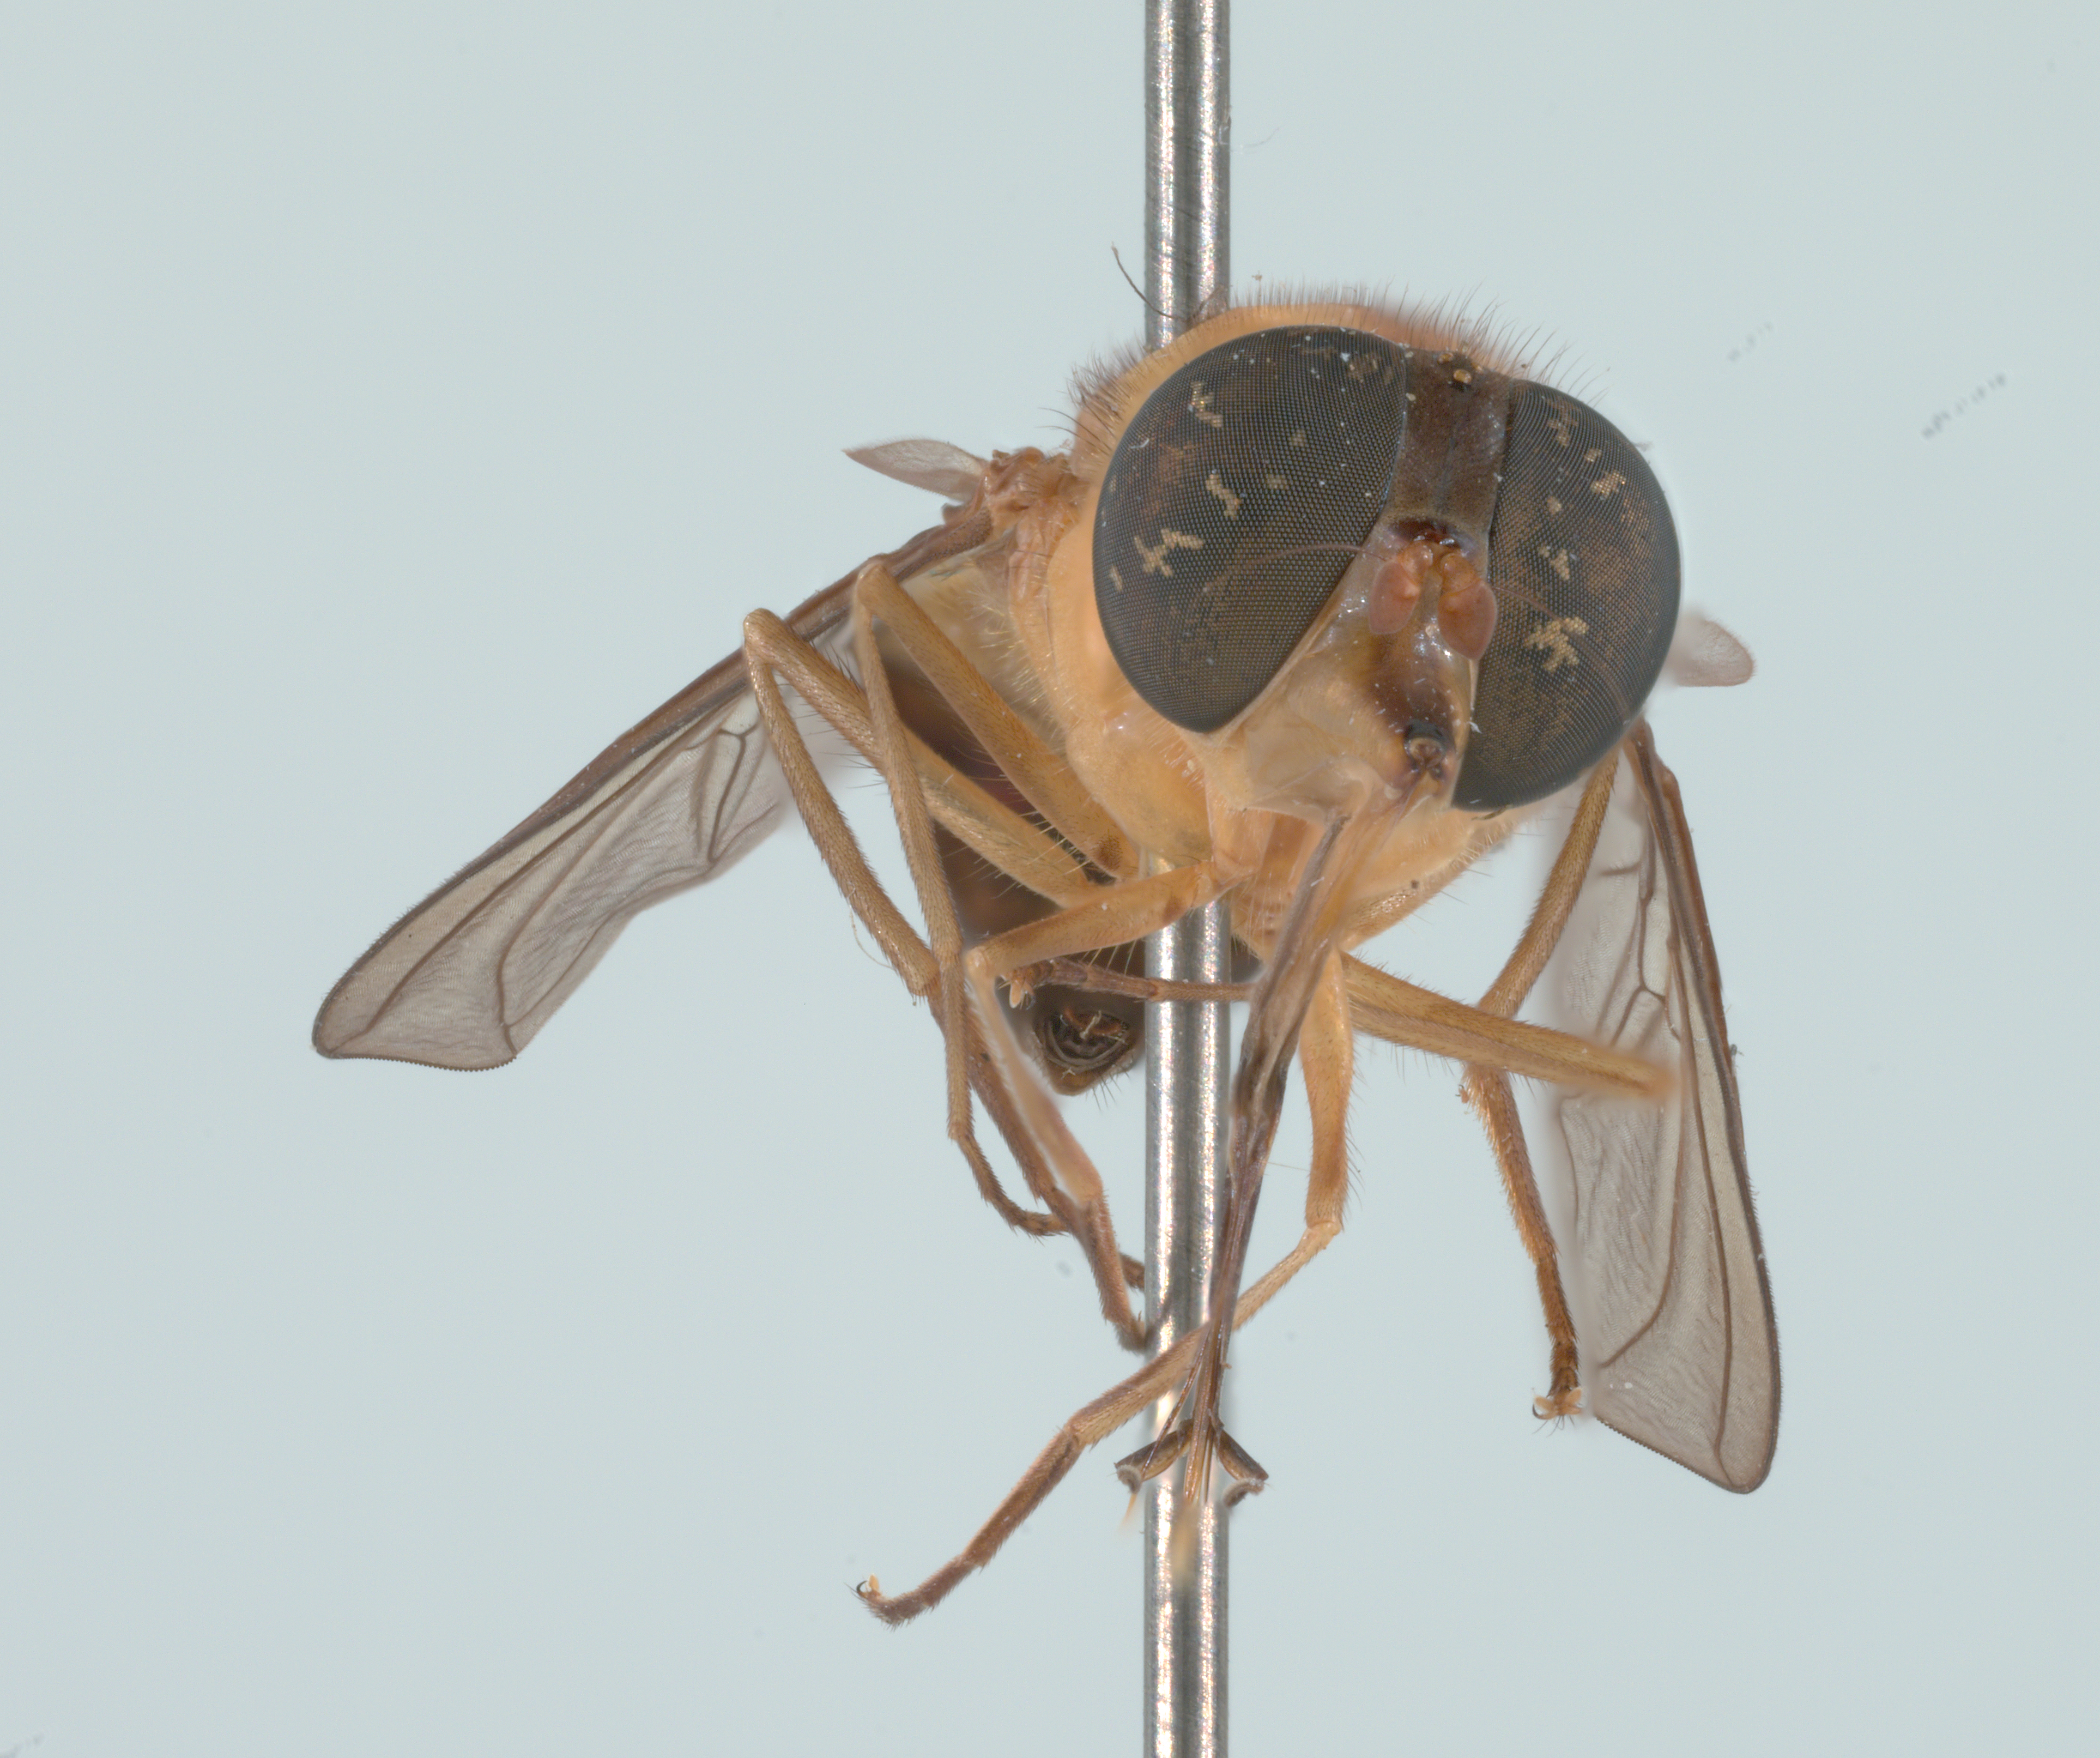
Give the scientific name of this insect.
Rhingia mecyana
